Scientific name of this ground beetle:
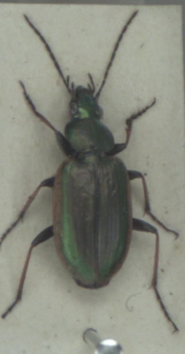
Agonum marginatum
